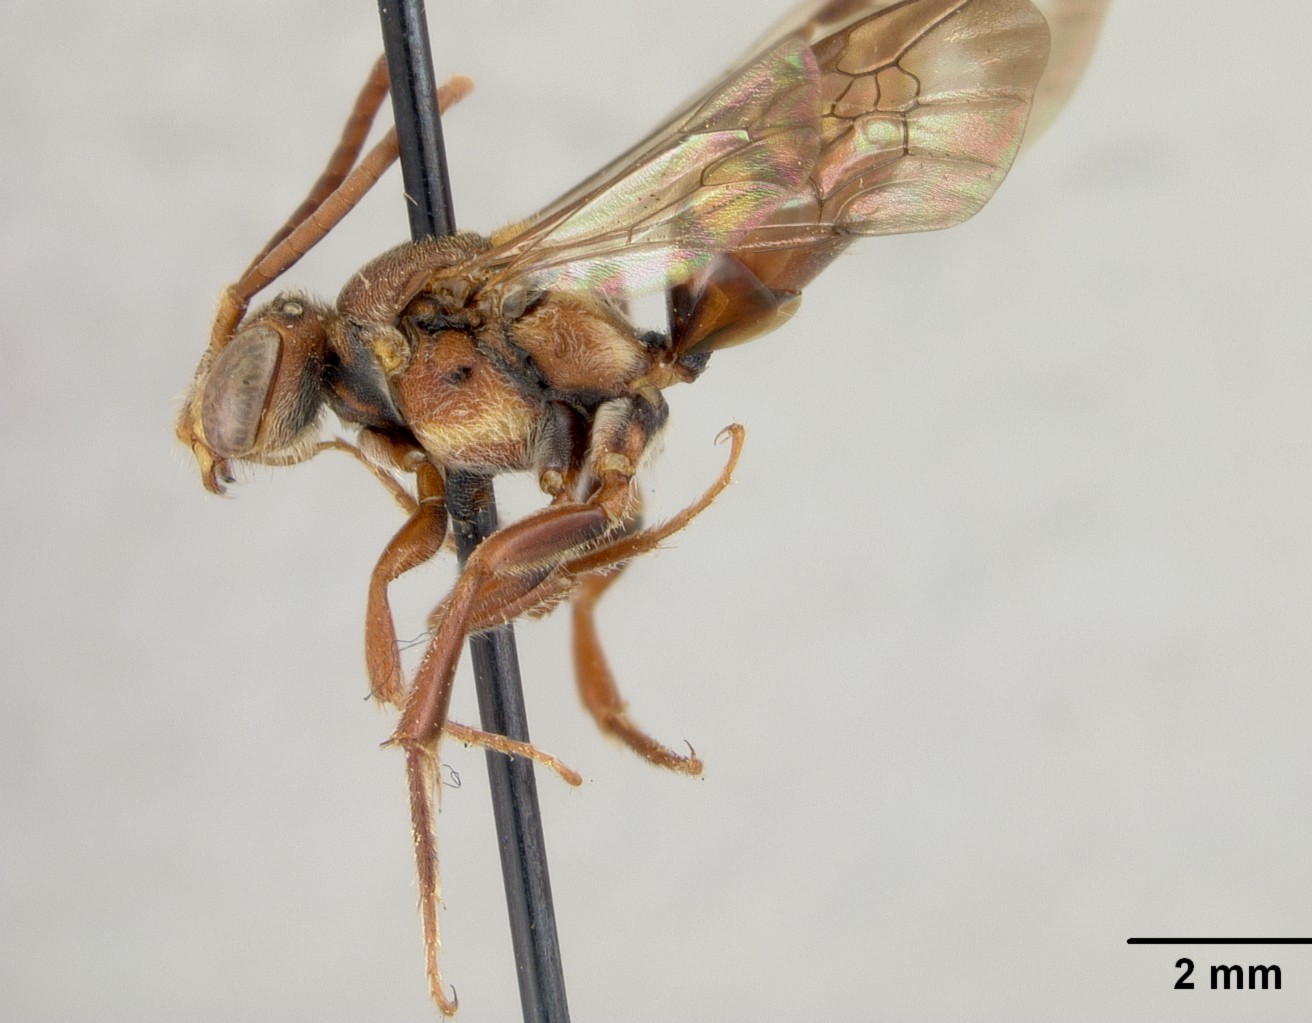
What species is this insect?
Nomada augustiana
